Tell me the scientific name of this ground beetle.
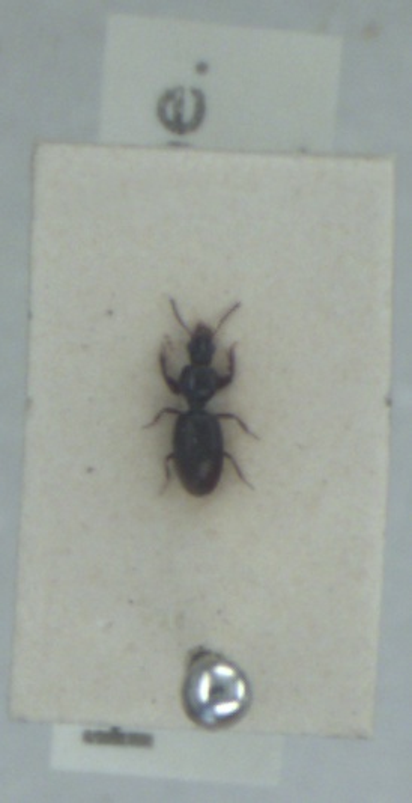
Dyschirius aeneus
